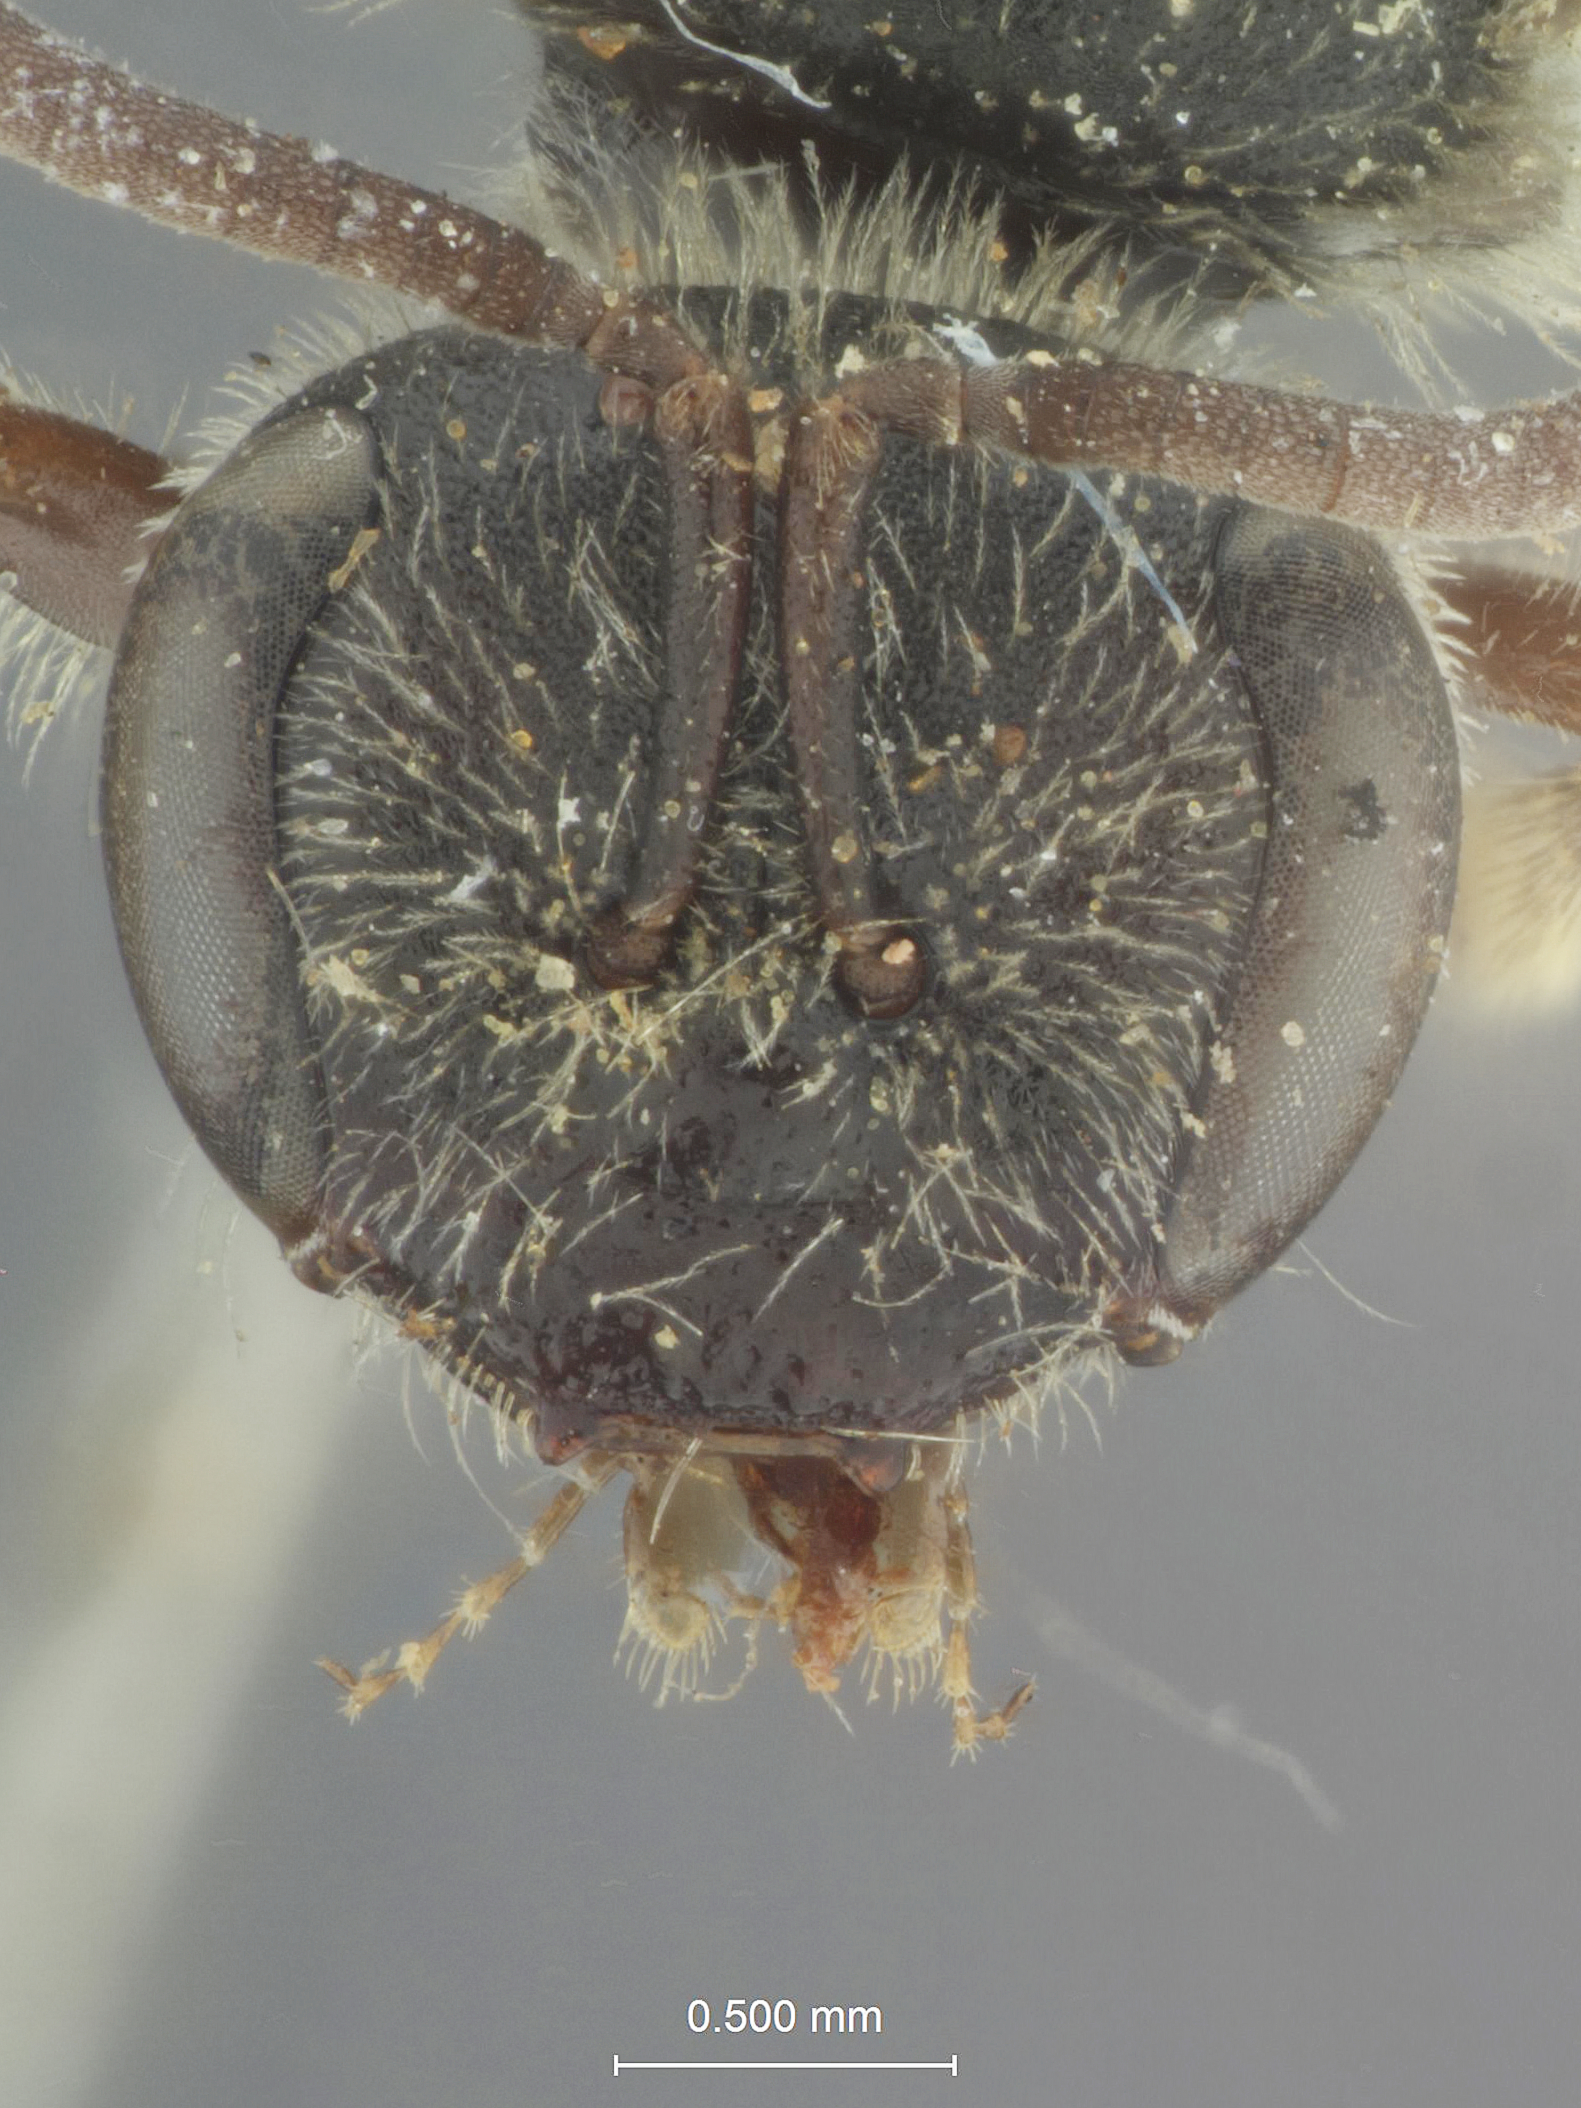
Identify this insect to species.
Halictus latifrons
